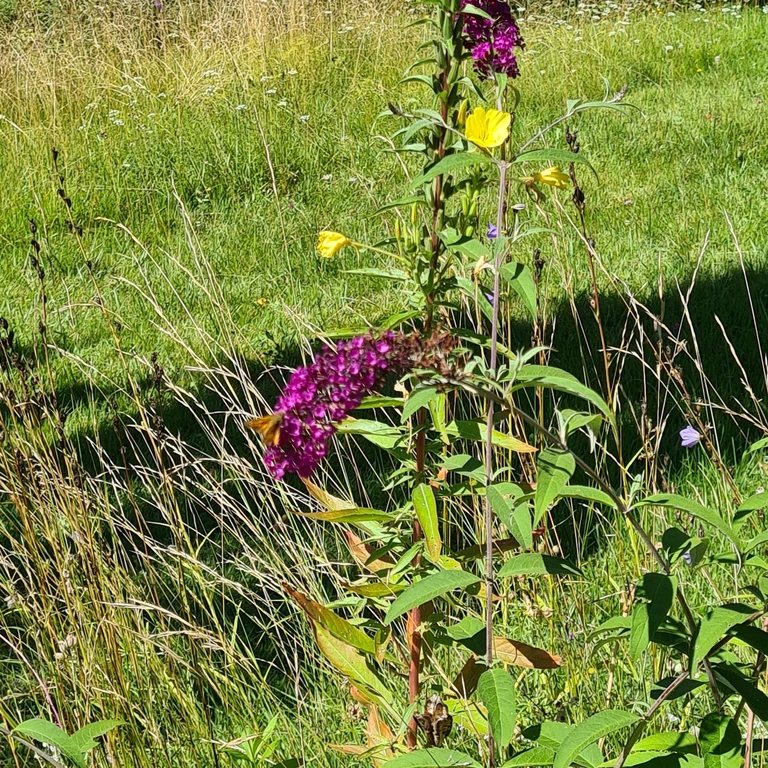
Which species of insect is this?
Ochlodes sylvanus (also Ochlodes venata)
